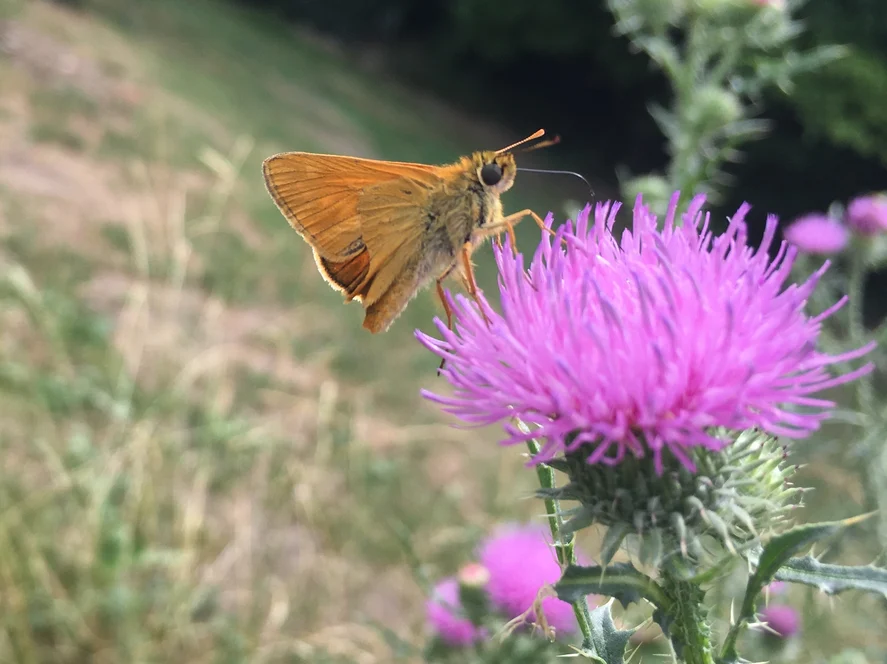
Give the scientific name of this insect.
Ochlodes sylvanus (also Ochlodes venata)
